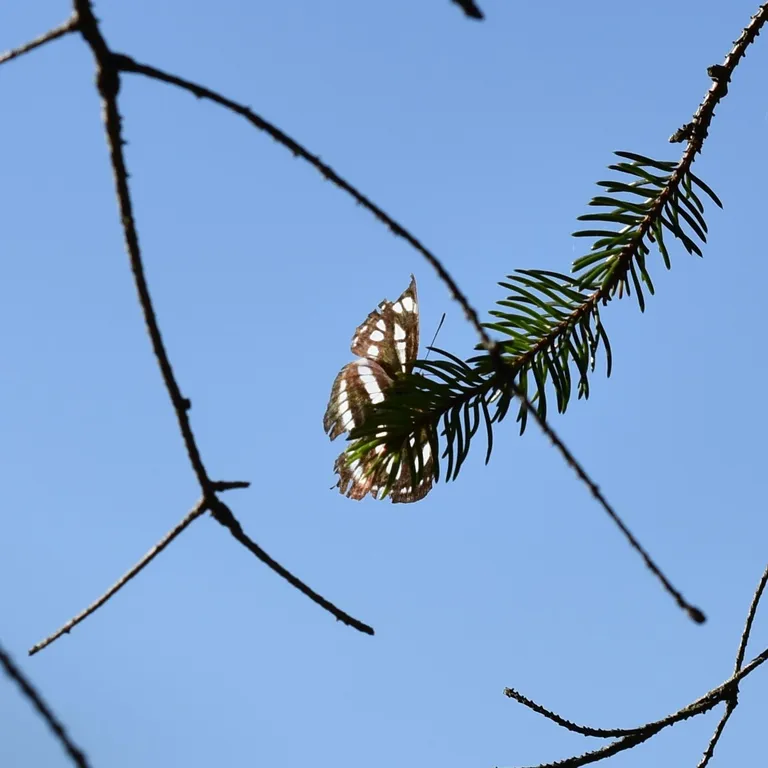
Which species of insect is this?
Neptis sappho
